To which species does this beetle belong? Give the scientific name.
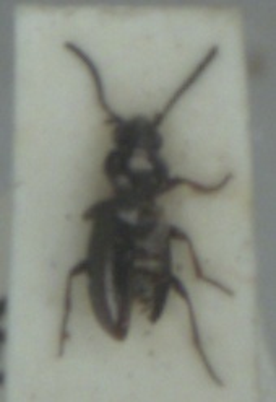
Bembidion lampros
